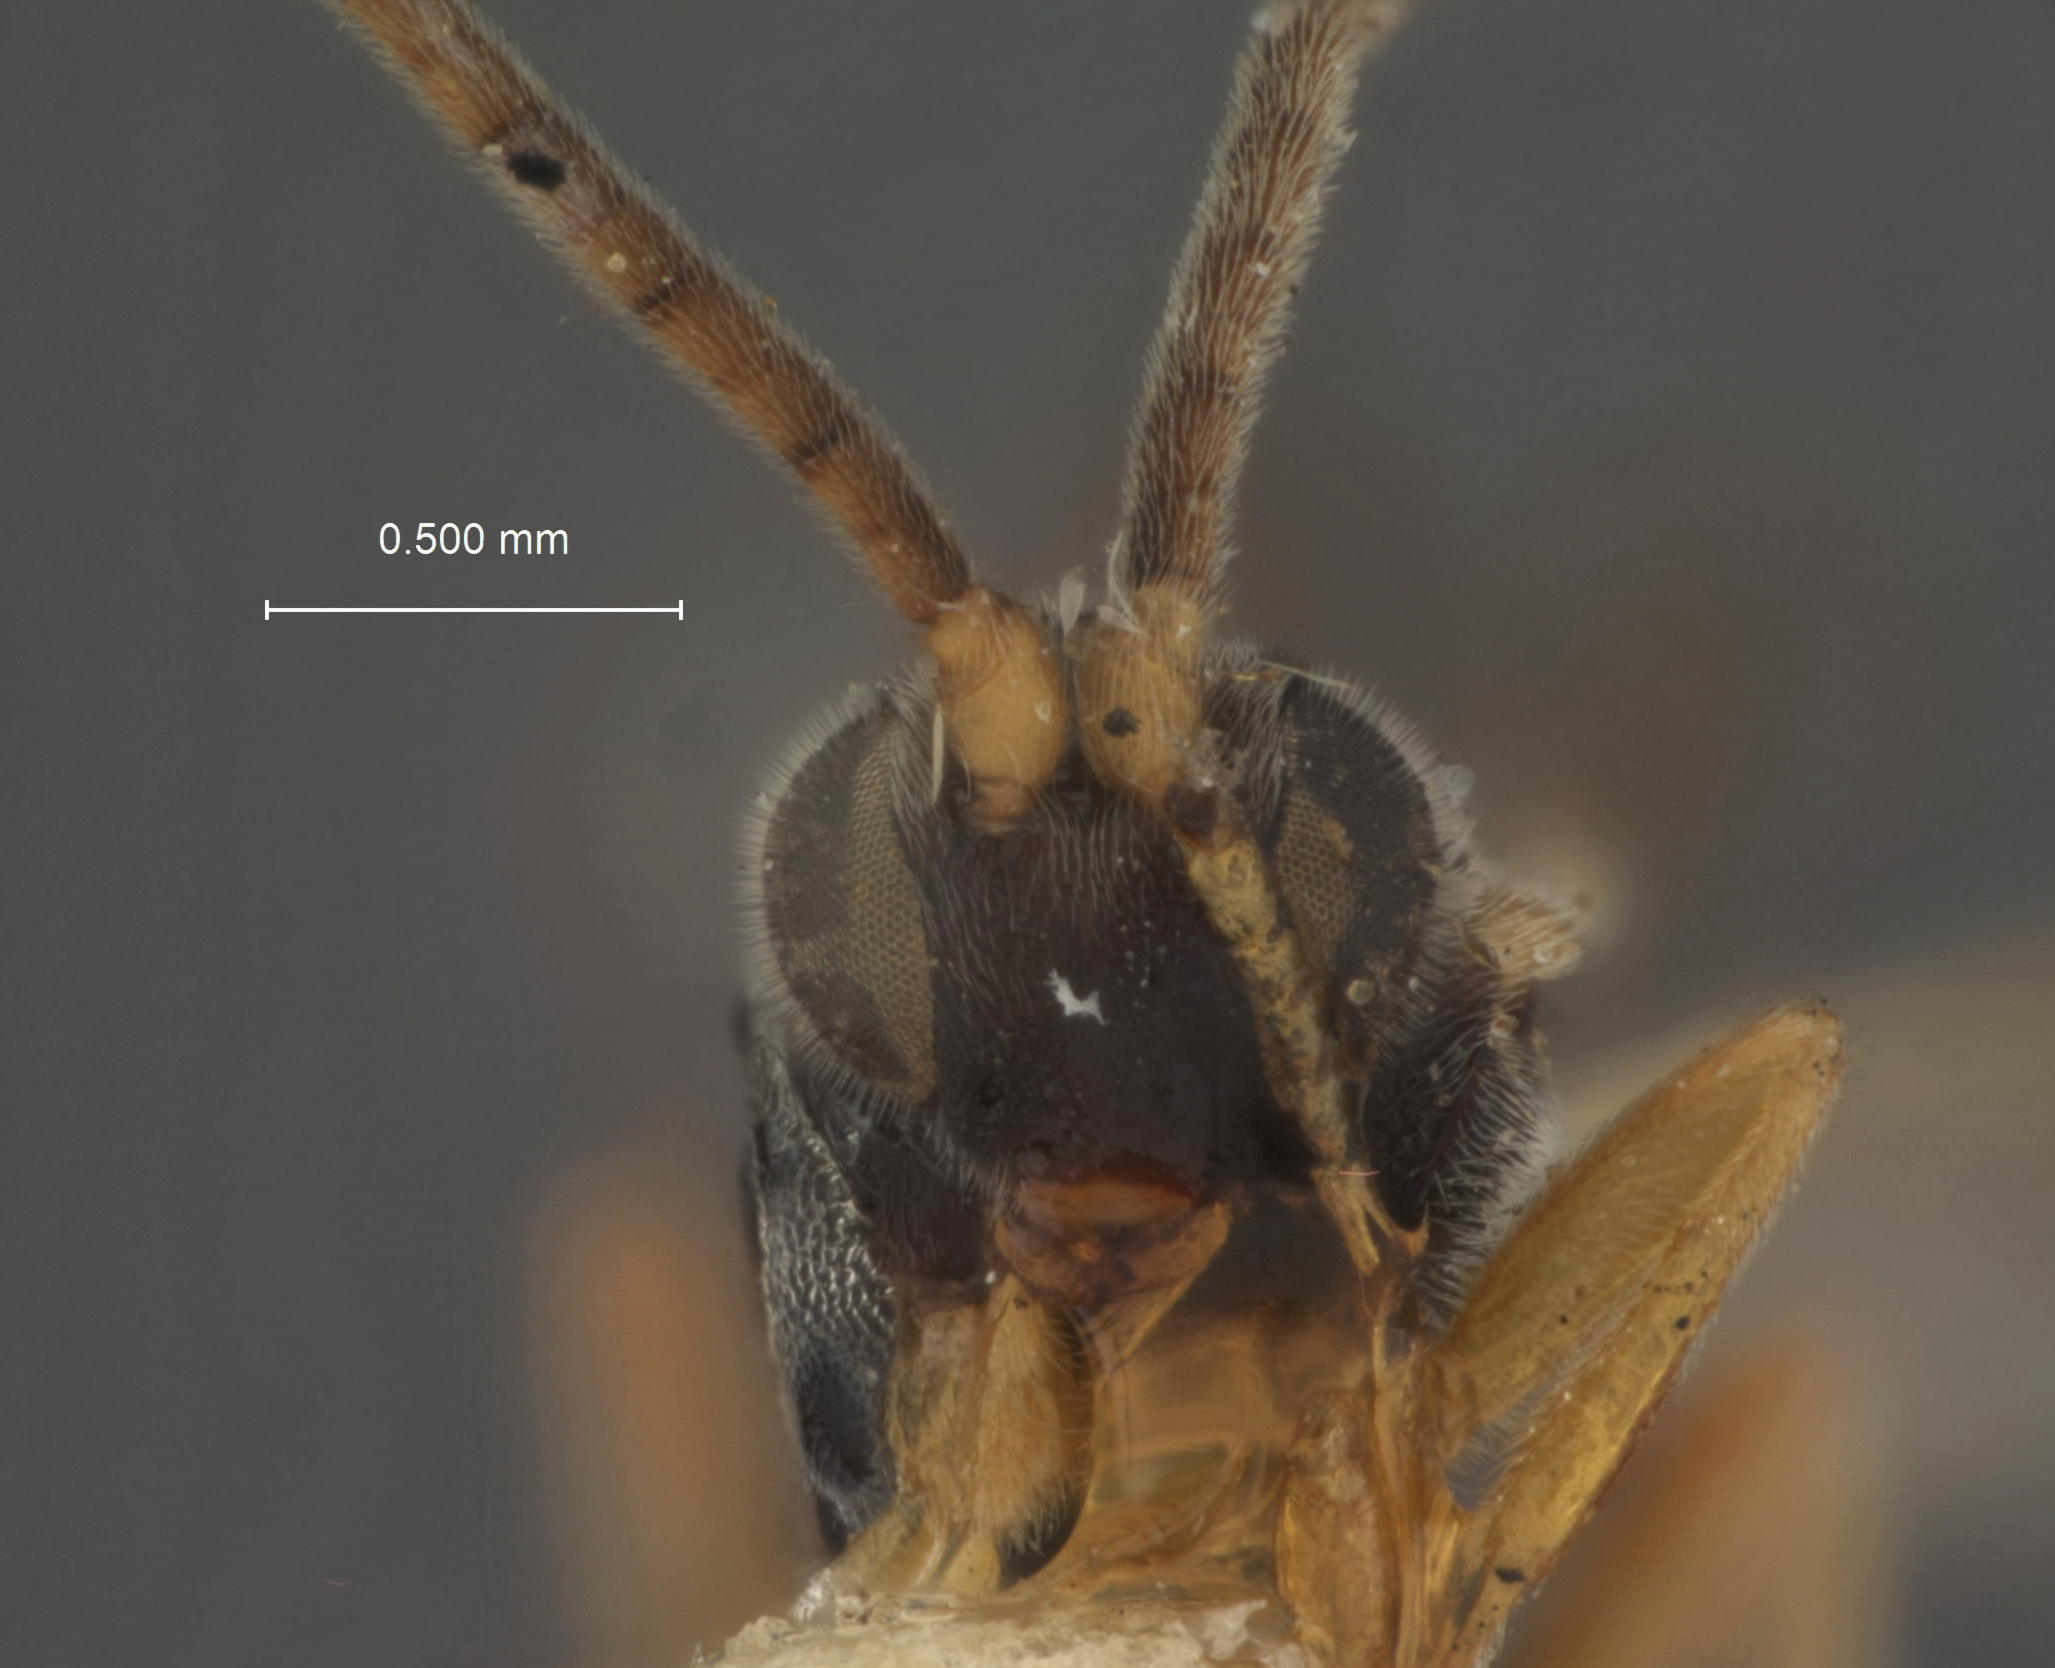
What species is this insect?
Microplitis varicolor
